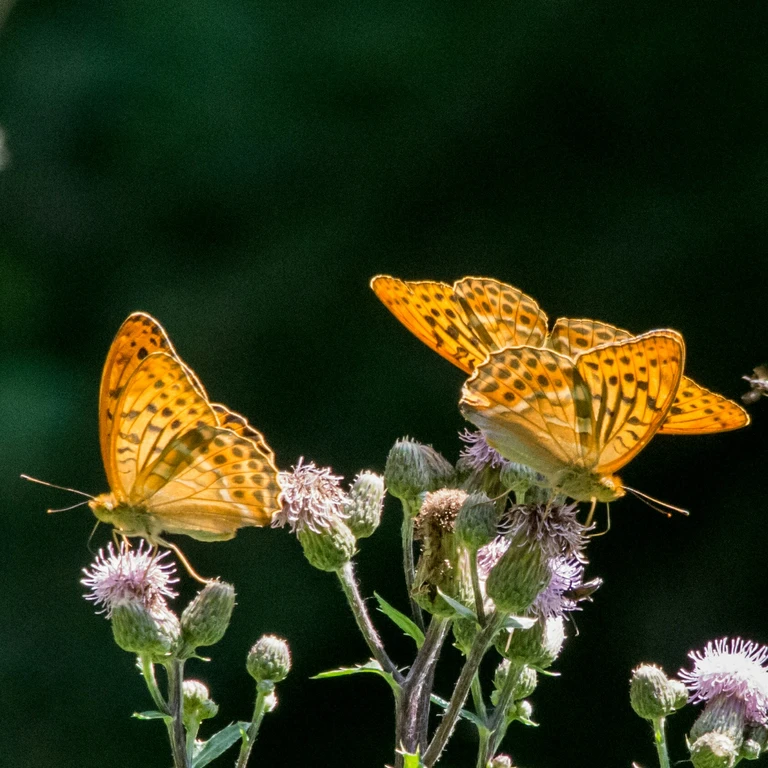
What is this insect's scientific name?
Argynnis paphia
